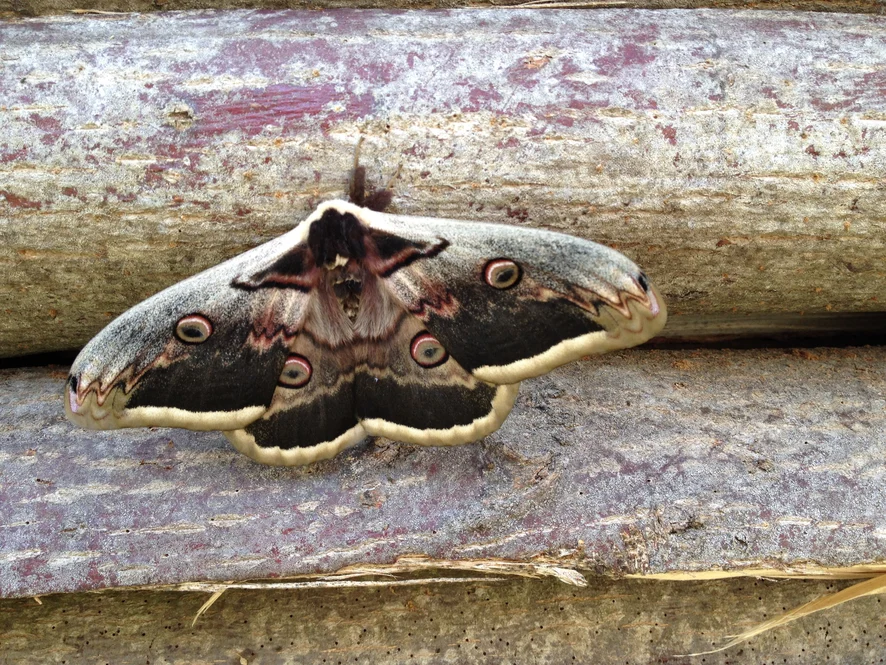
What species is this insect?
Saturnia pyri
